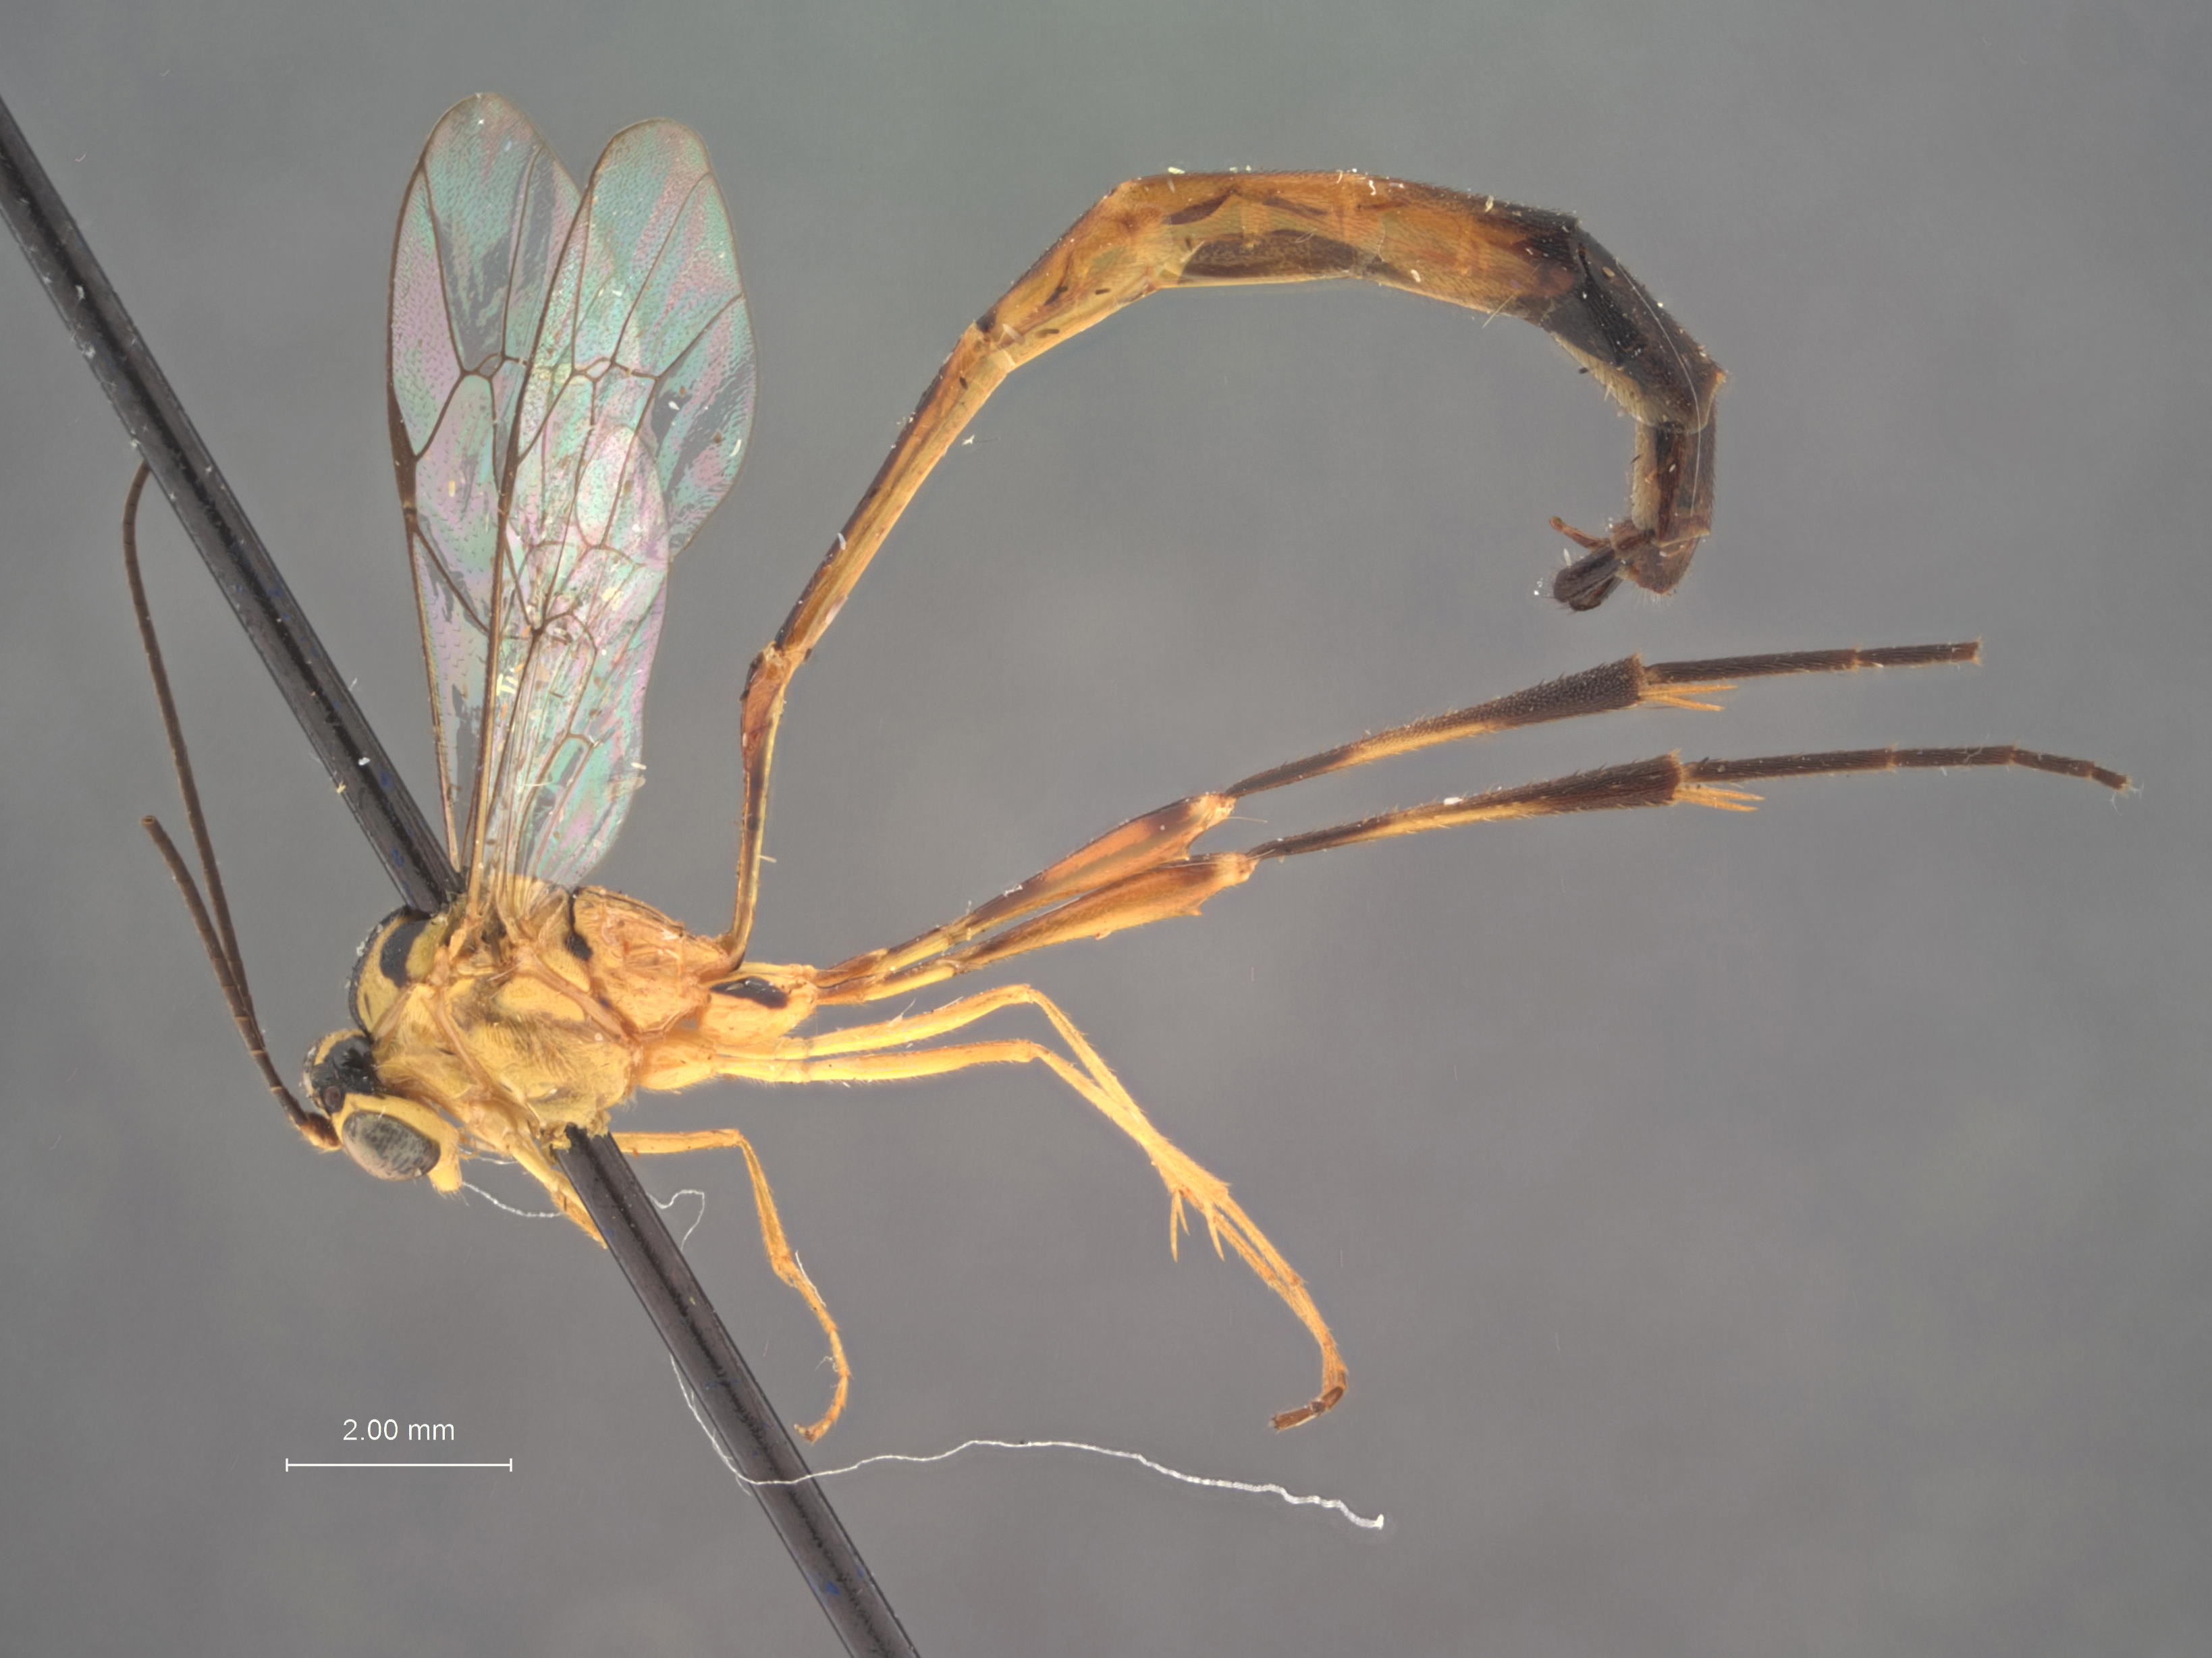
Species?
Eiphosoma motaguensis
